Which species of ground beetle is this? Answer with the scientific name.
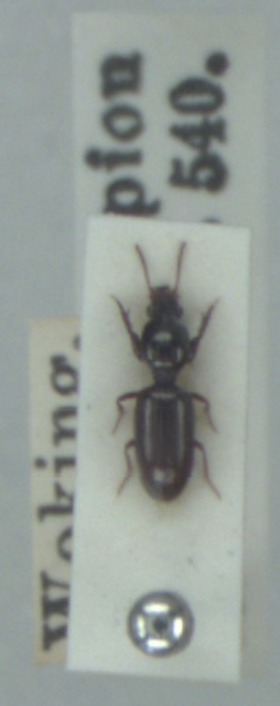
Dyschirius politus
